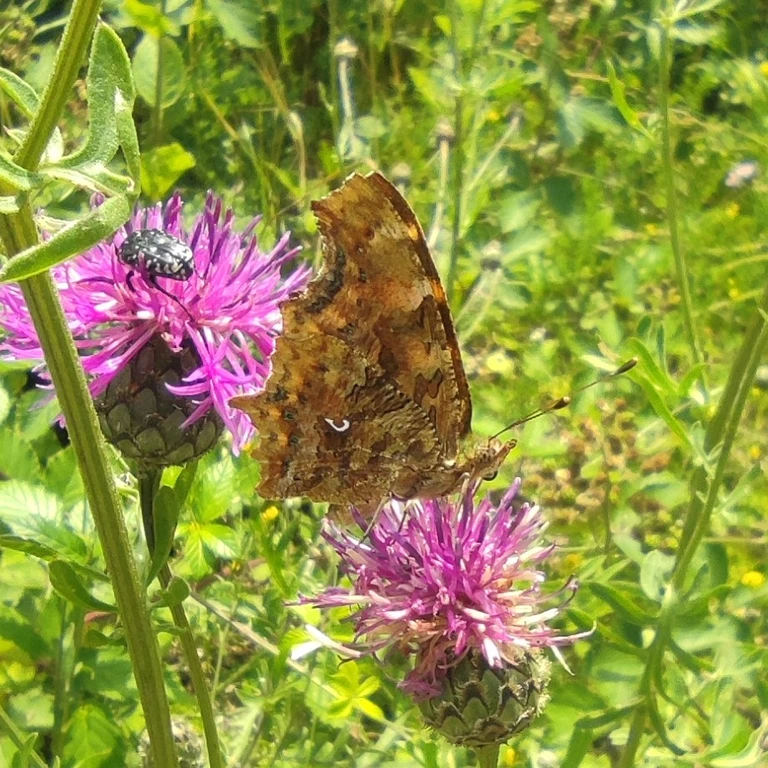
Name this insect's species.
Polygonia c-album
